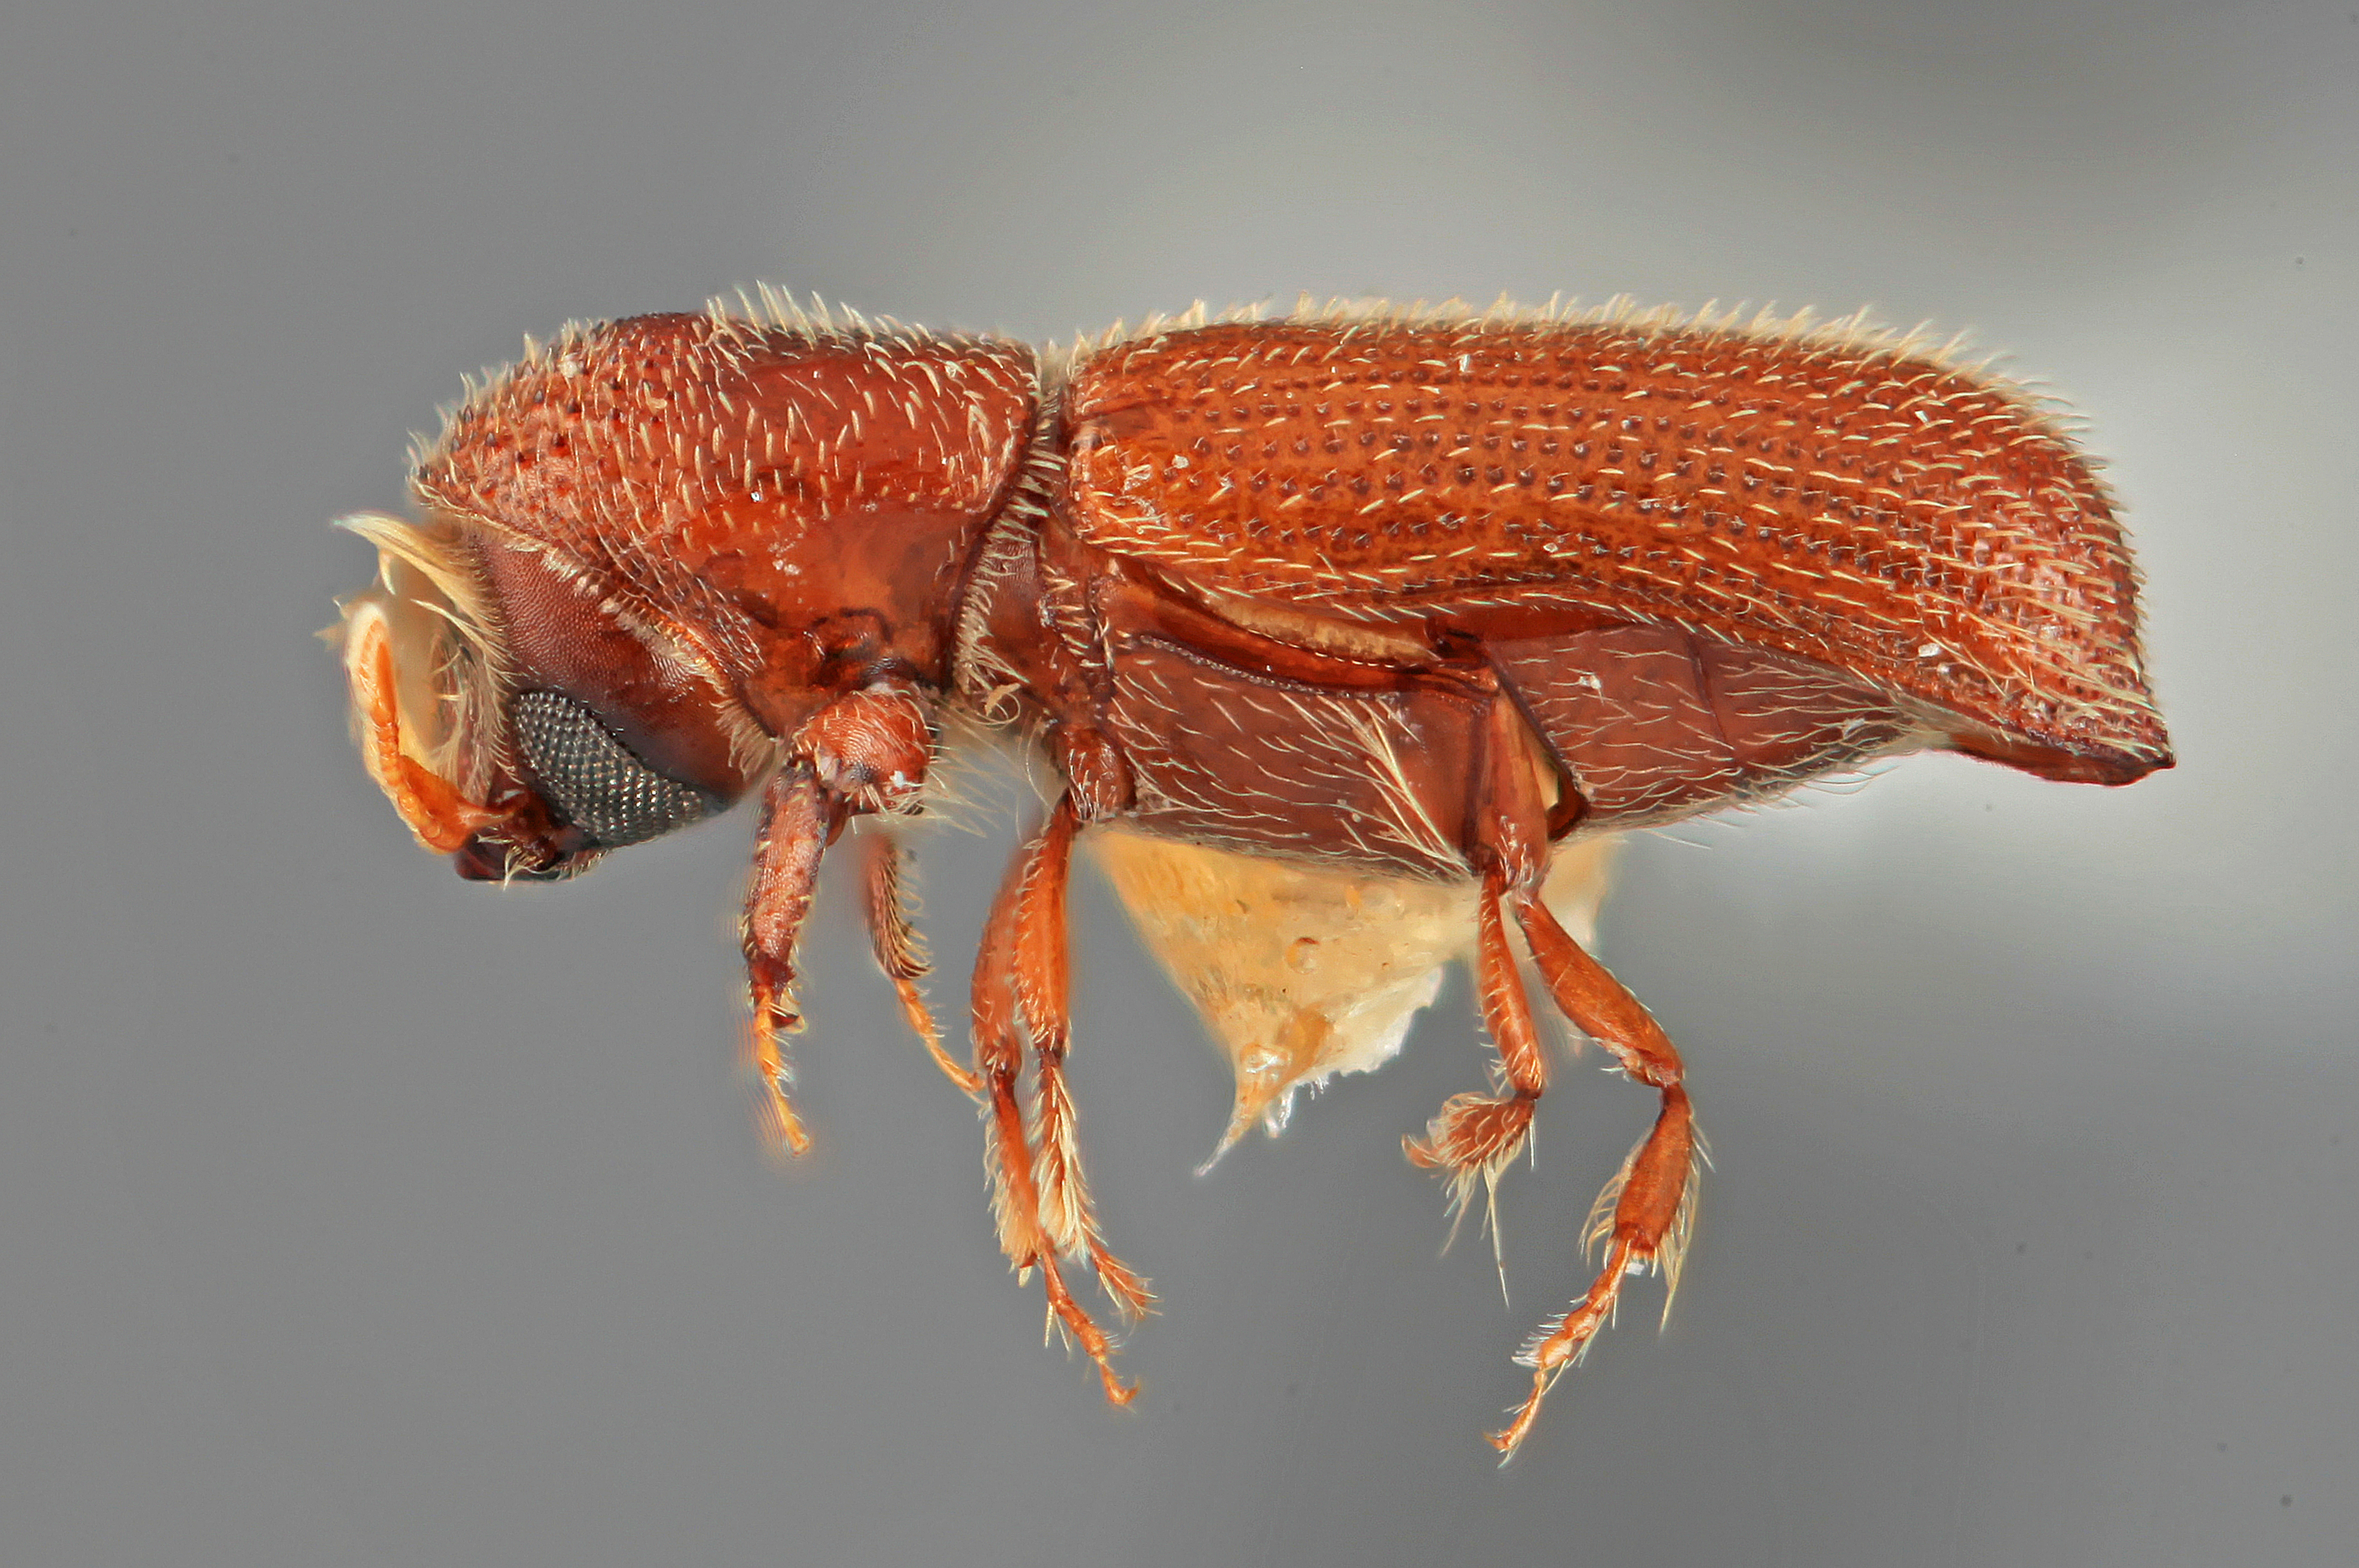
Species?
Micracis carinulatus
